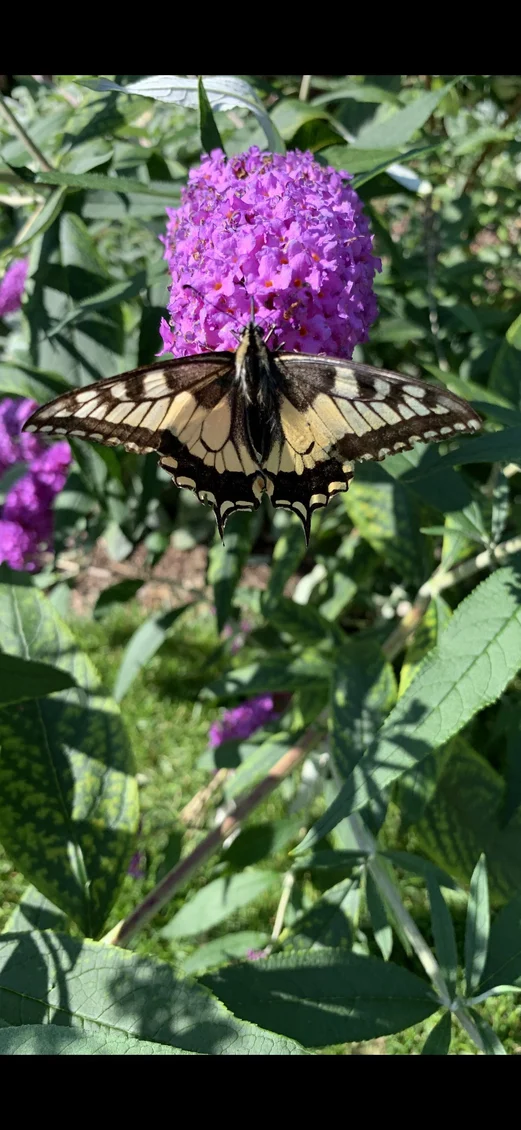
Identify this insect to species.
Papilio machaon
